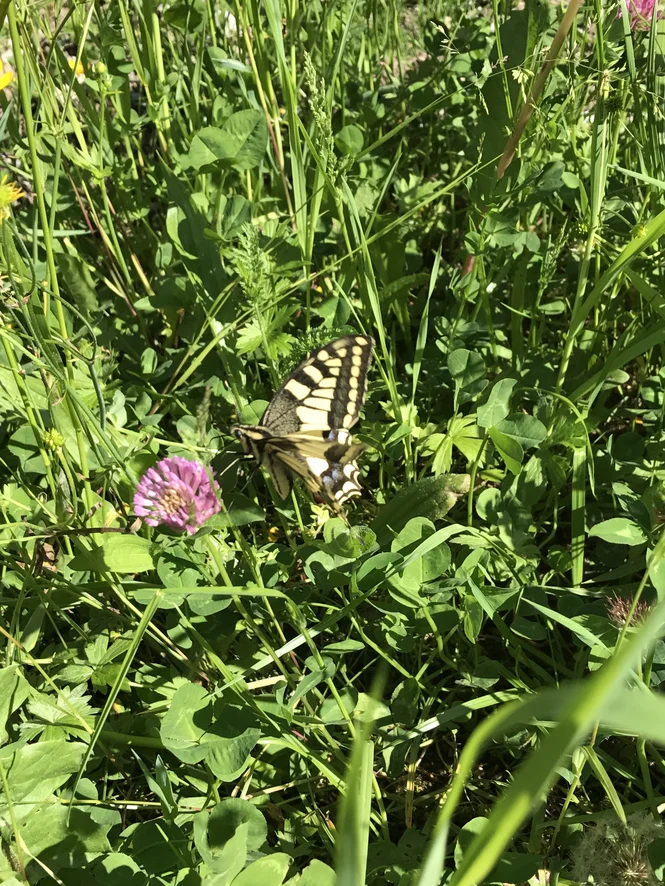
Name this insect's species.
Papilio machaon
